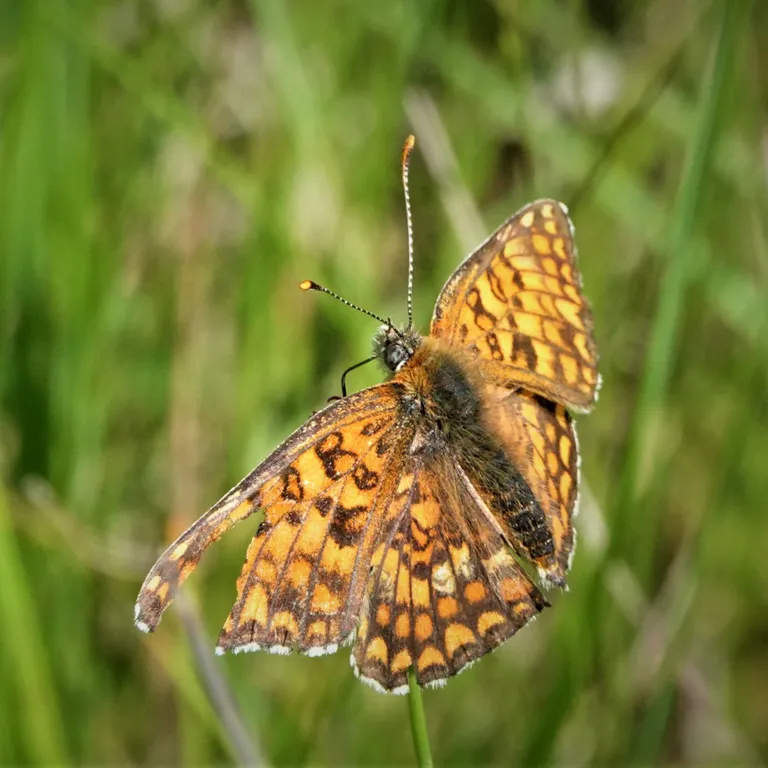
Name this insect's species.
Melitaea phoebe
